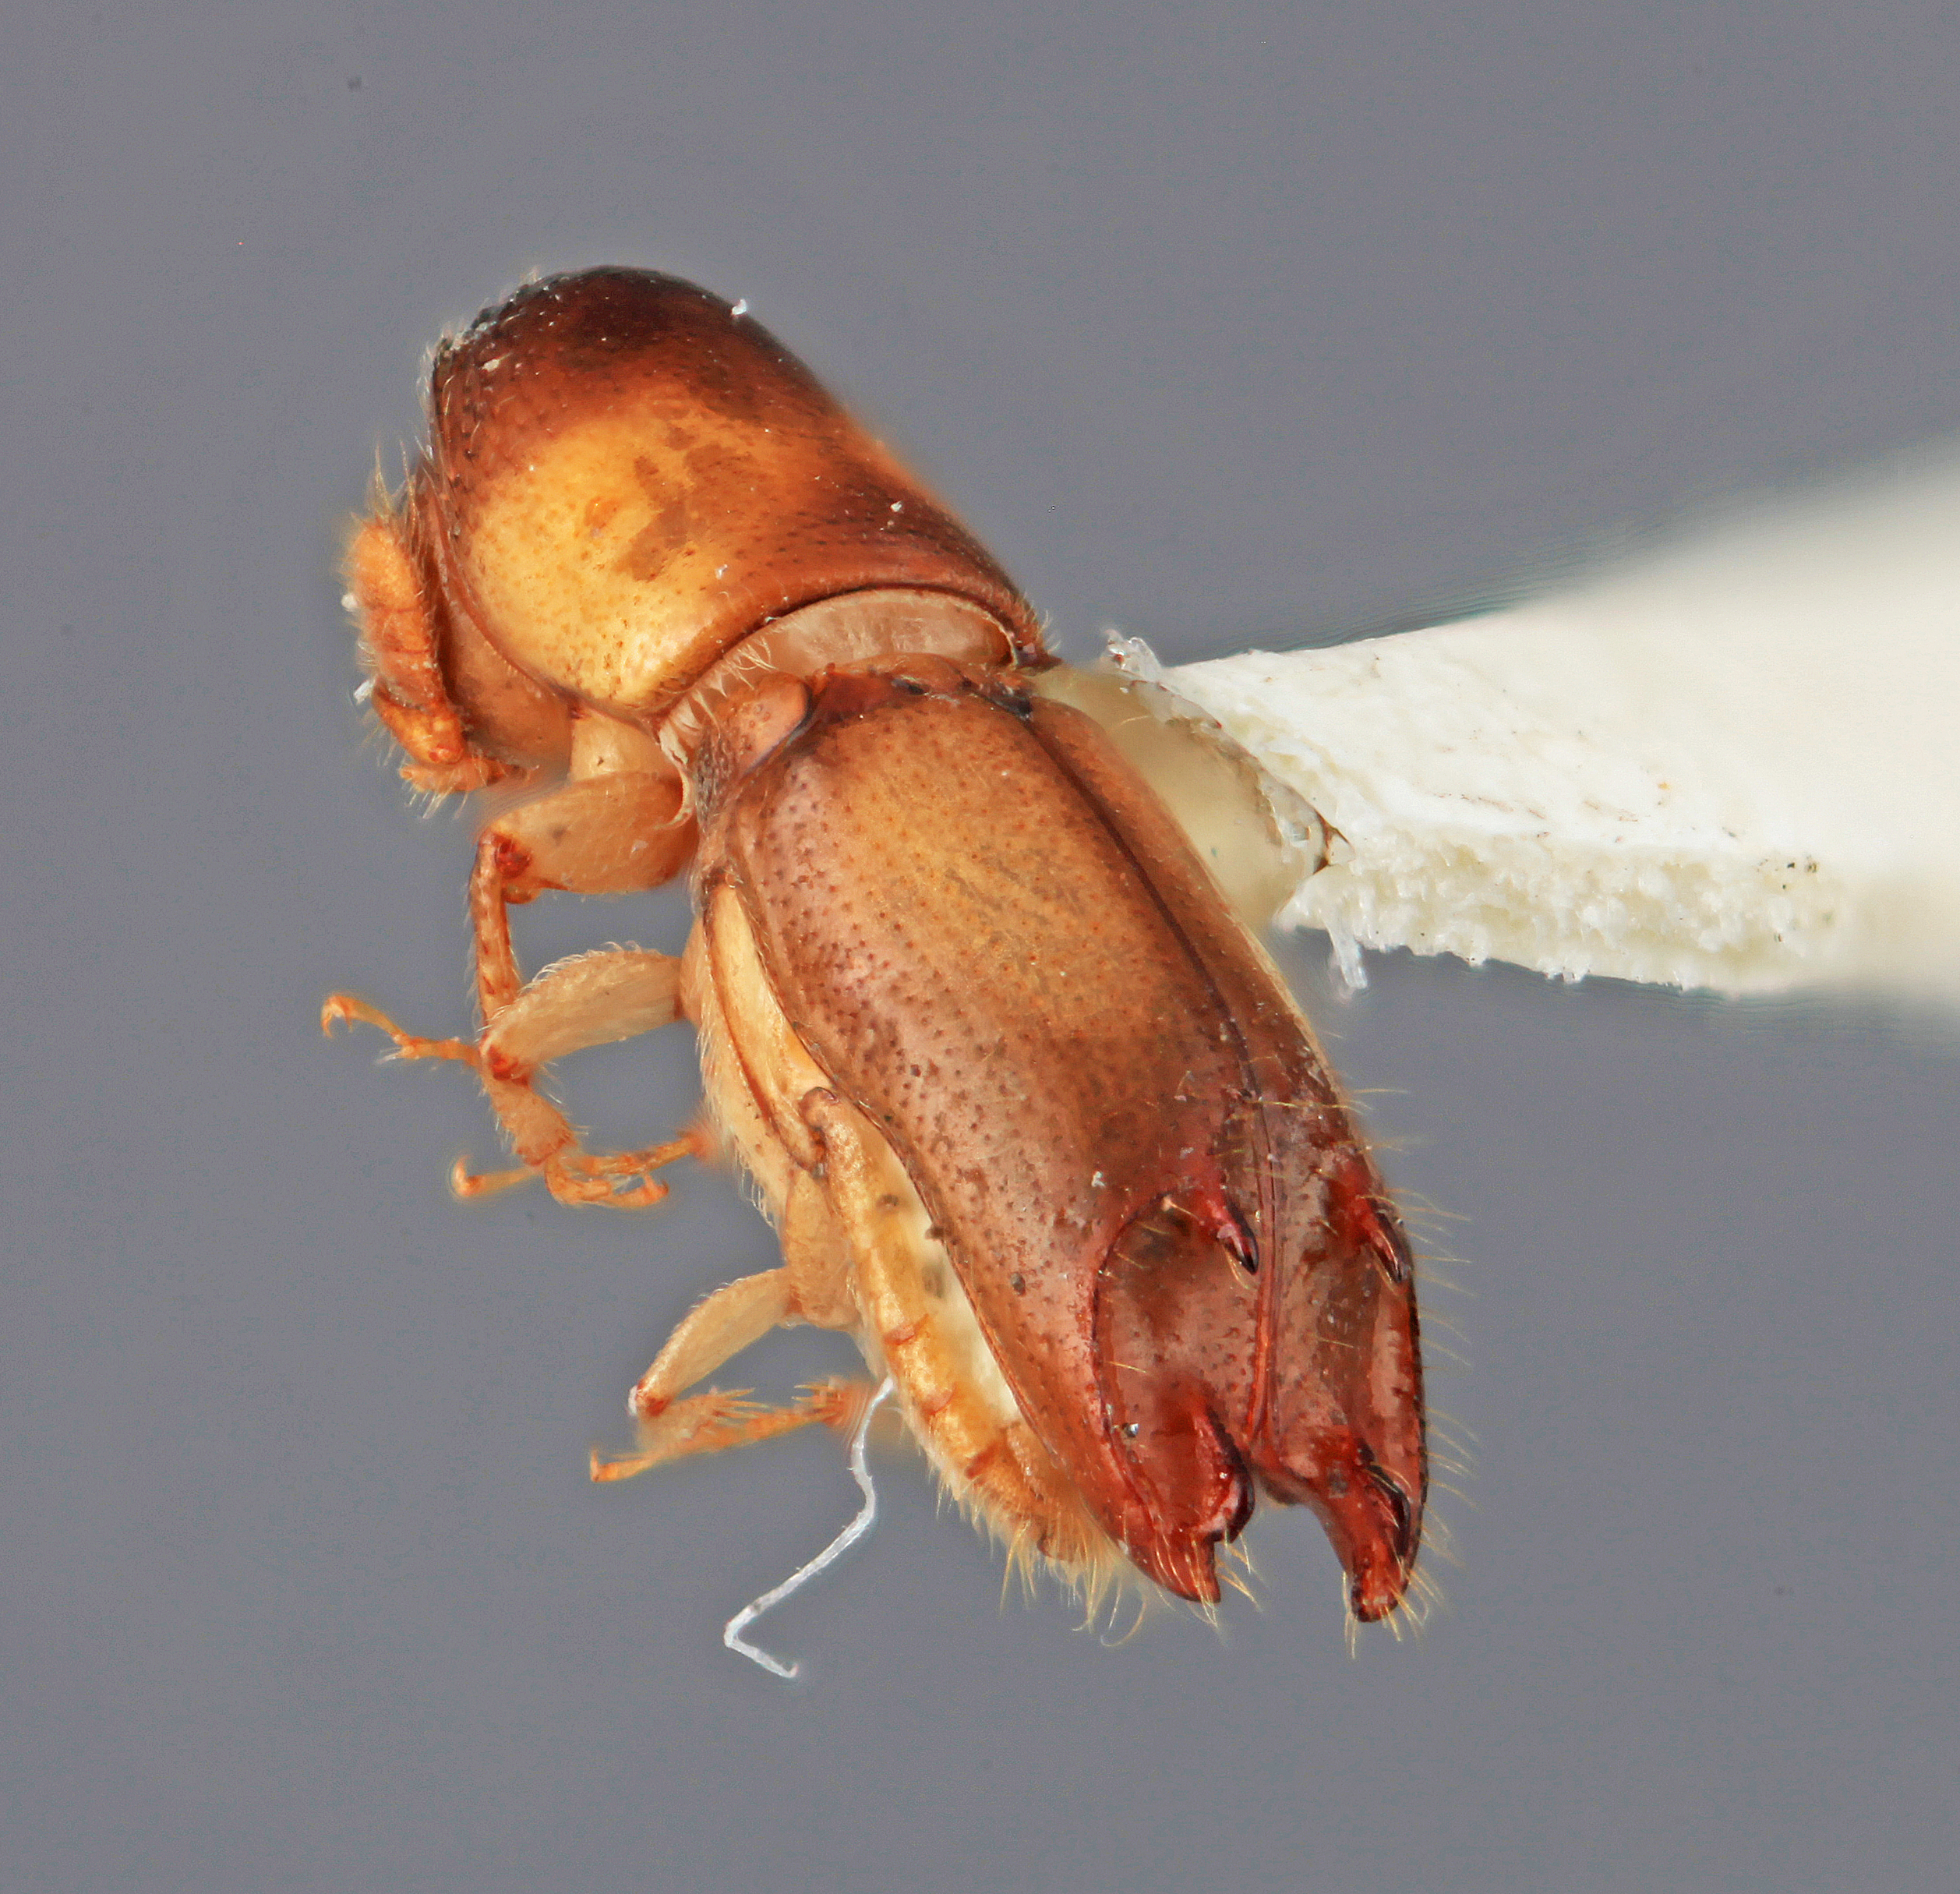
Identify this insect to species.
Amphicranus mirandus
